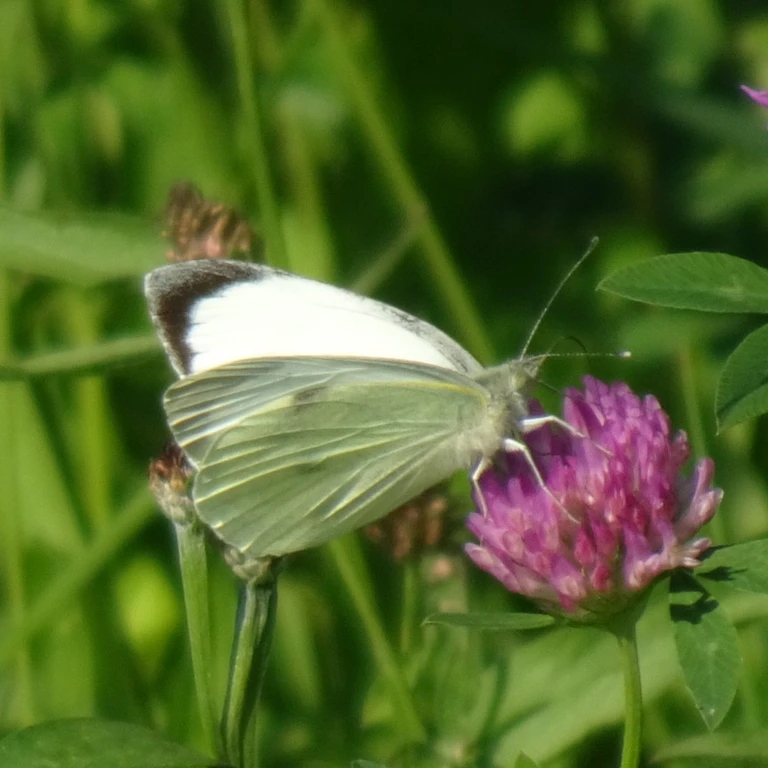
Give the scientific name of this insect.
Pieris brassicae
